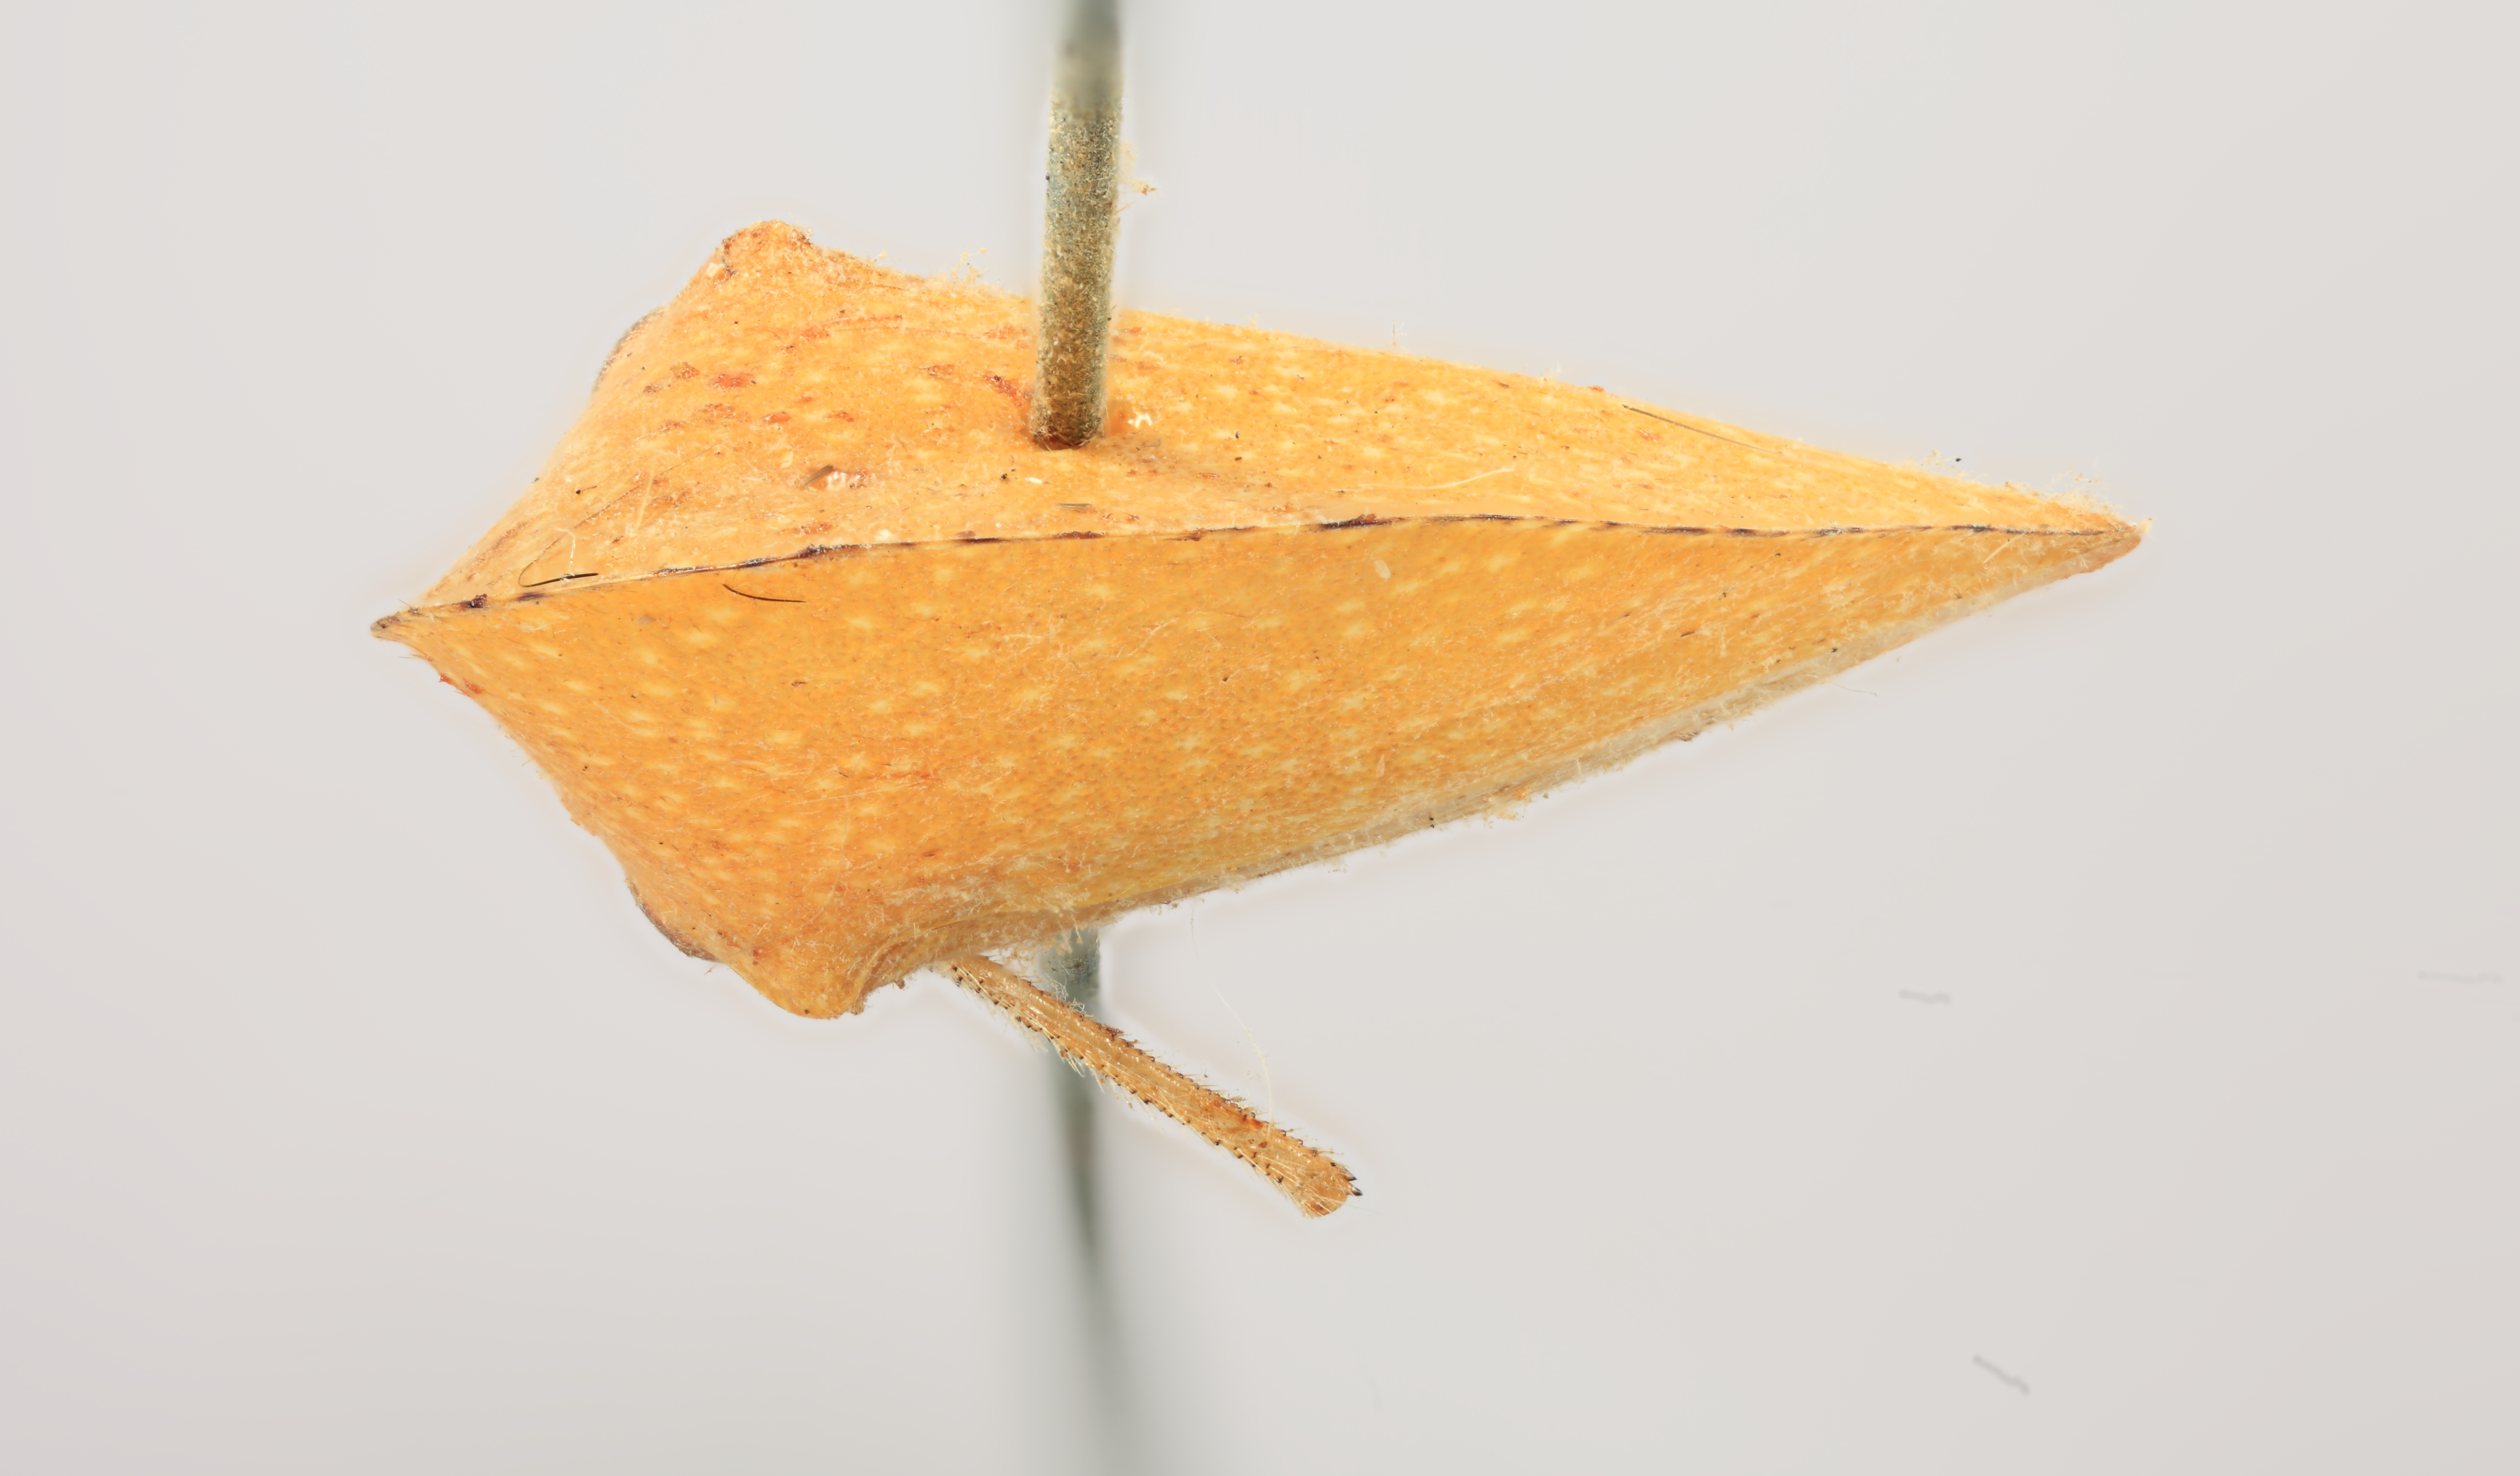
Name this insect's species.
Smilia auriculata
